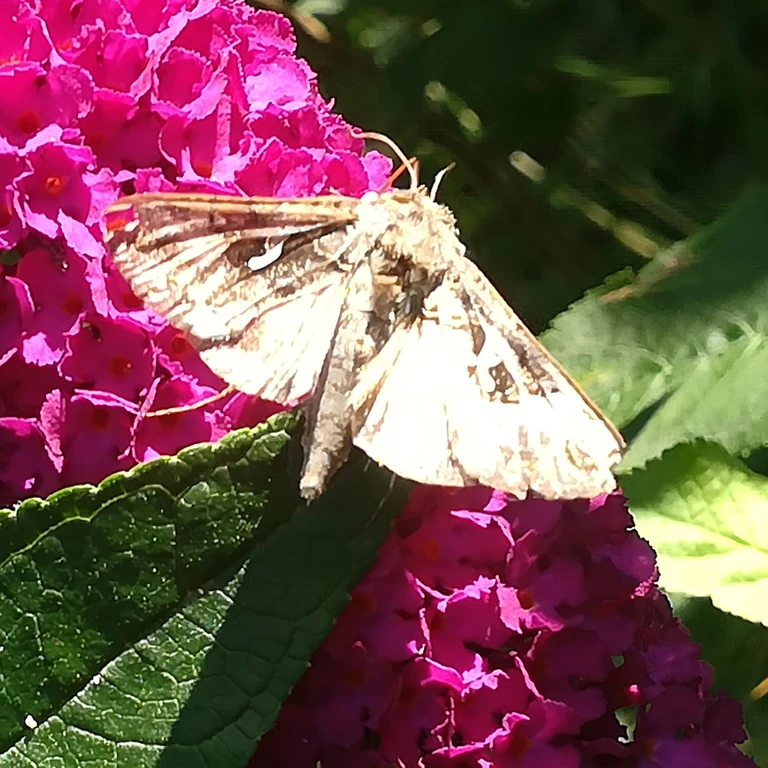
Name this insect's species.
Autographa gamma
